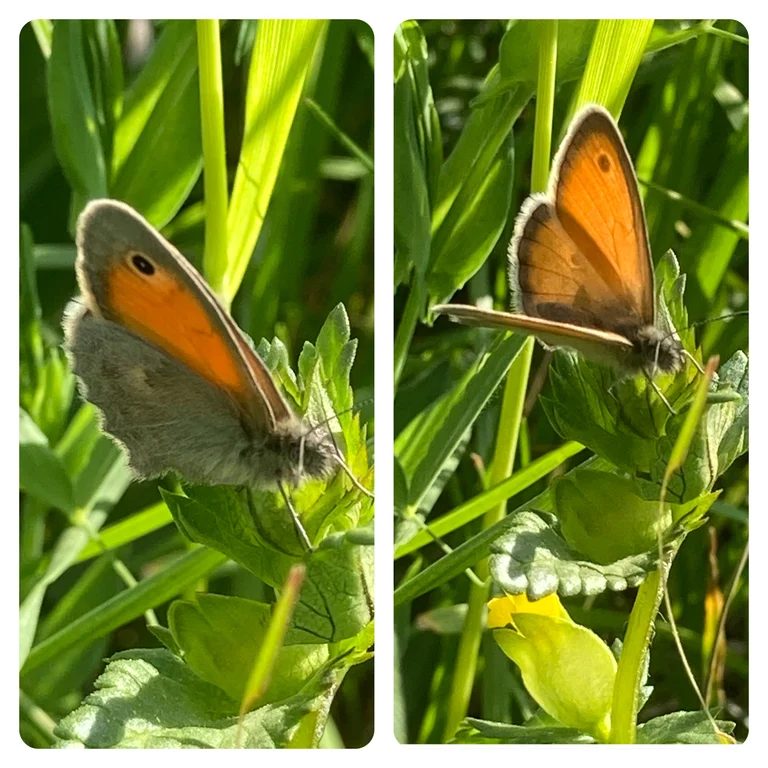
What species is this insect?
Coenonympha pamphilus
